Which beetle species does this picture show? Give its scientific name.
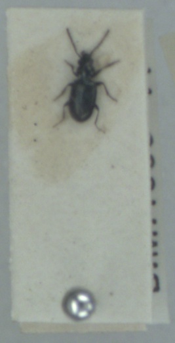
Bembidion minimum
